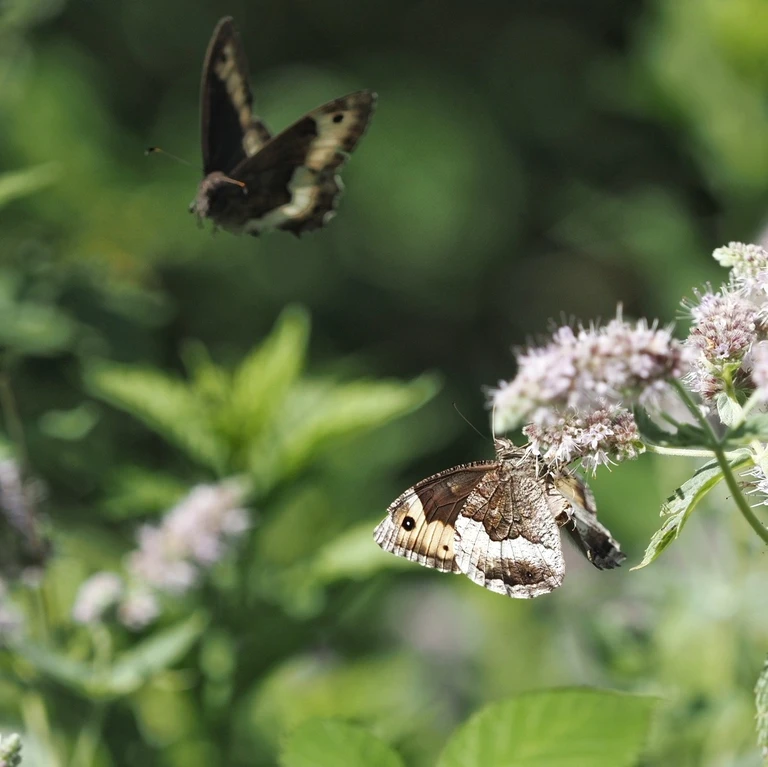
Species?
Hipparchia alcyone
